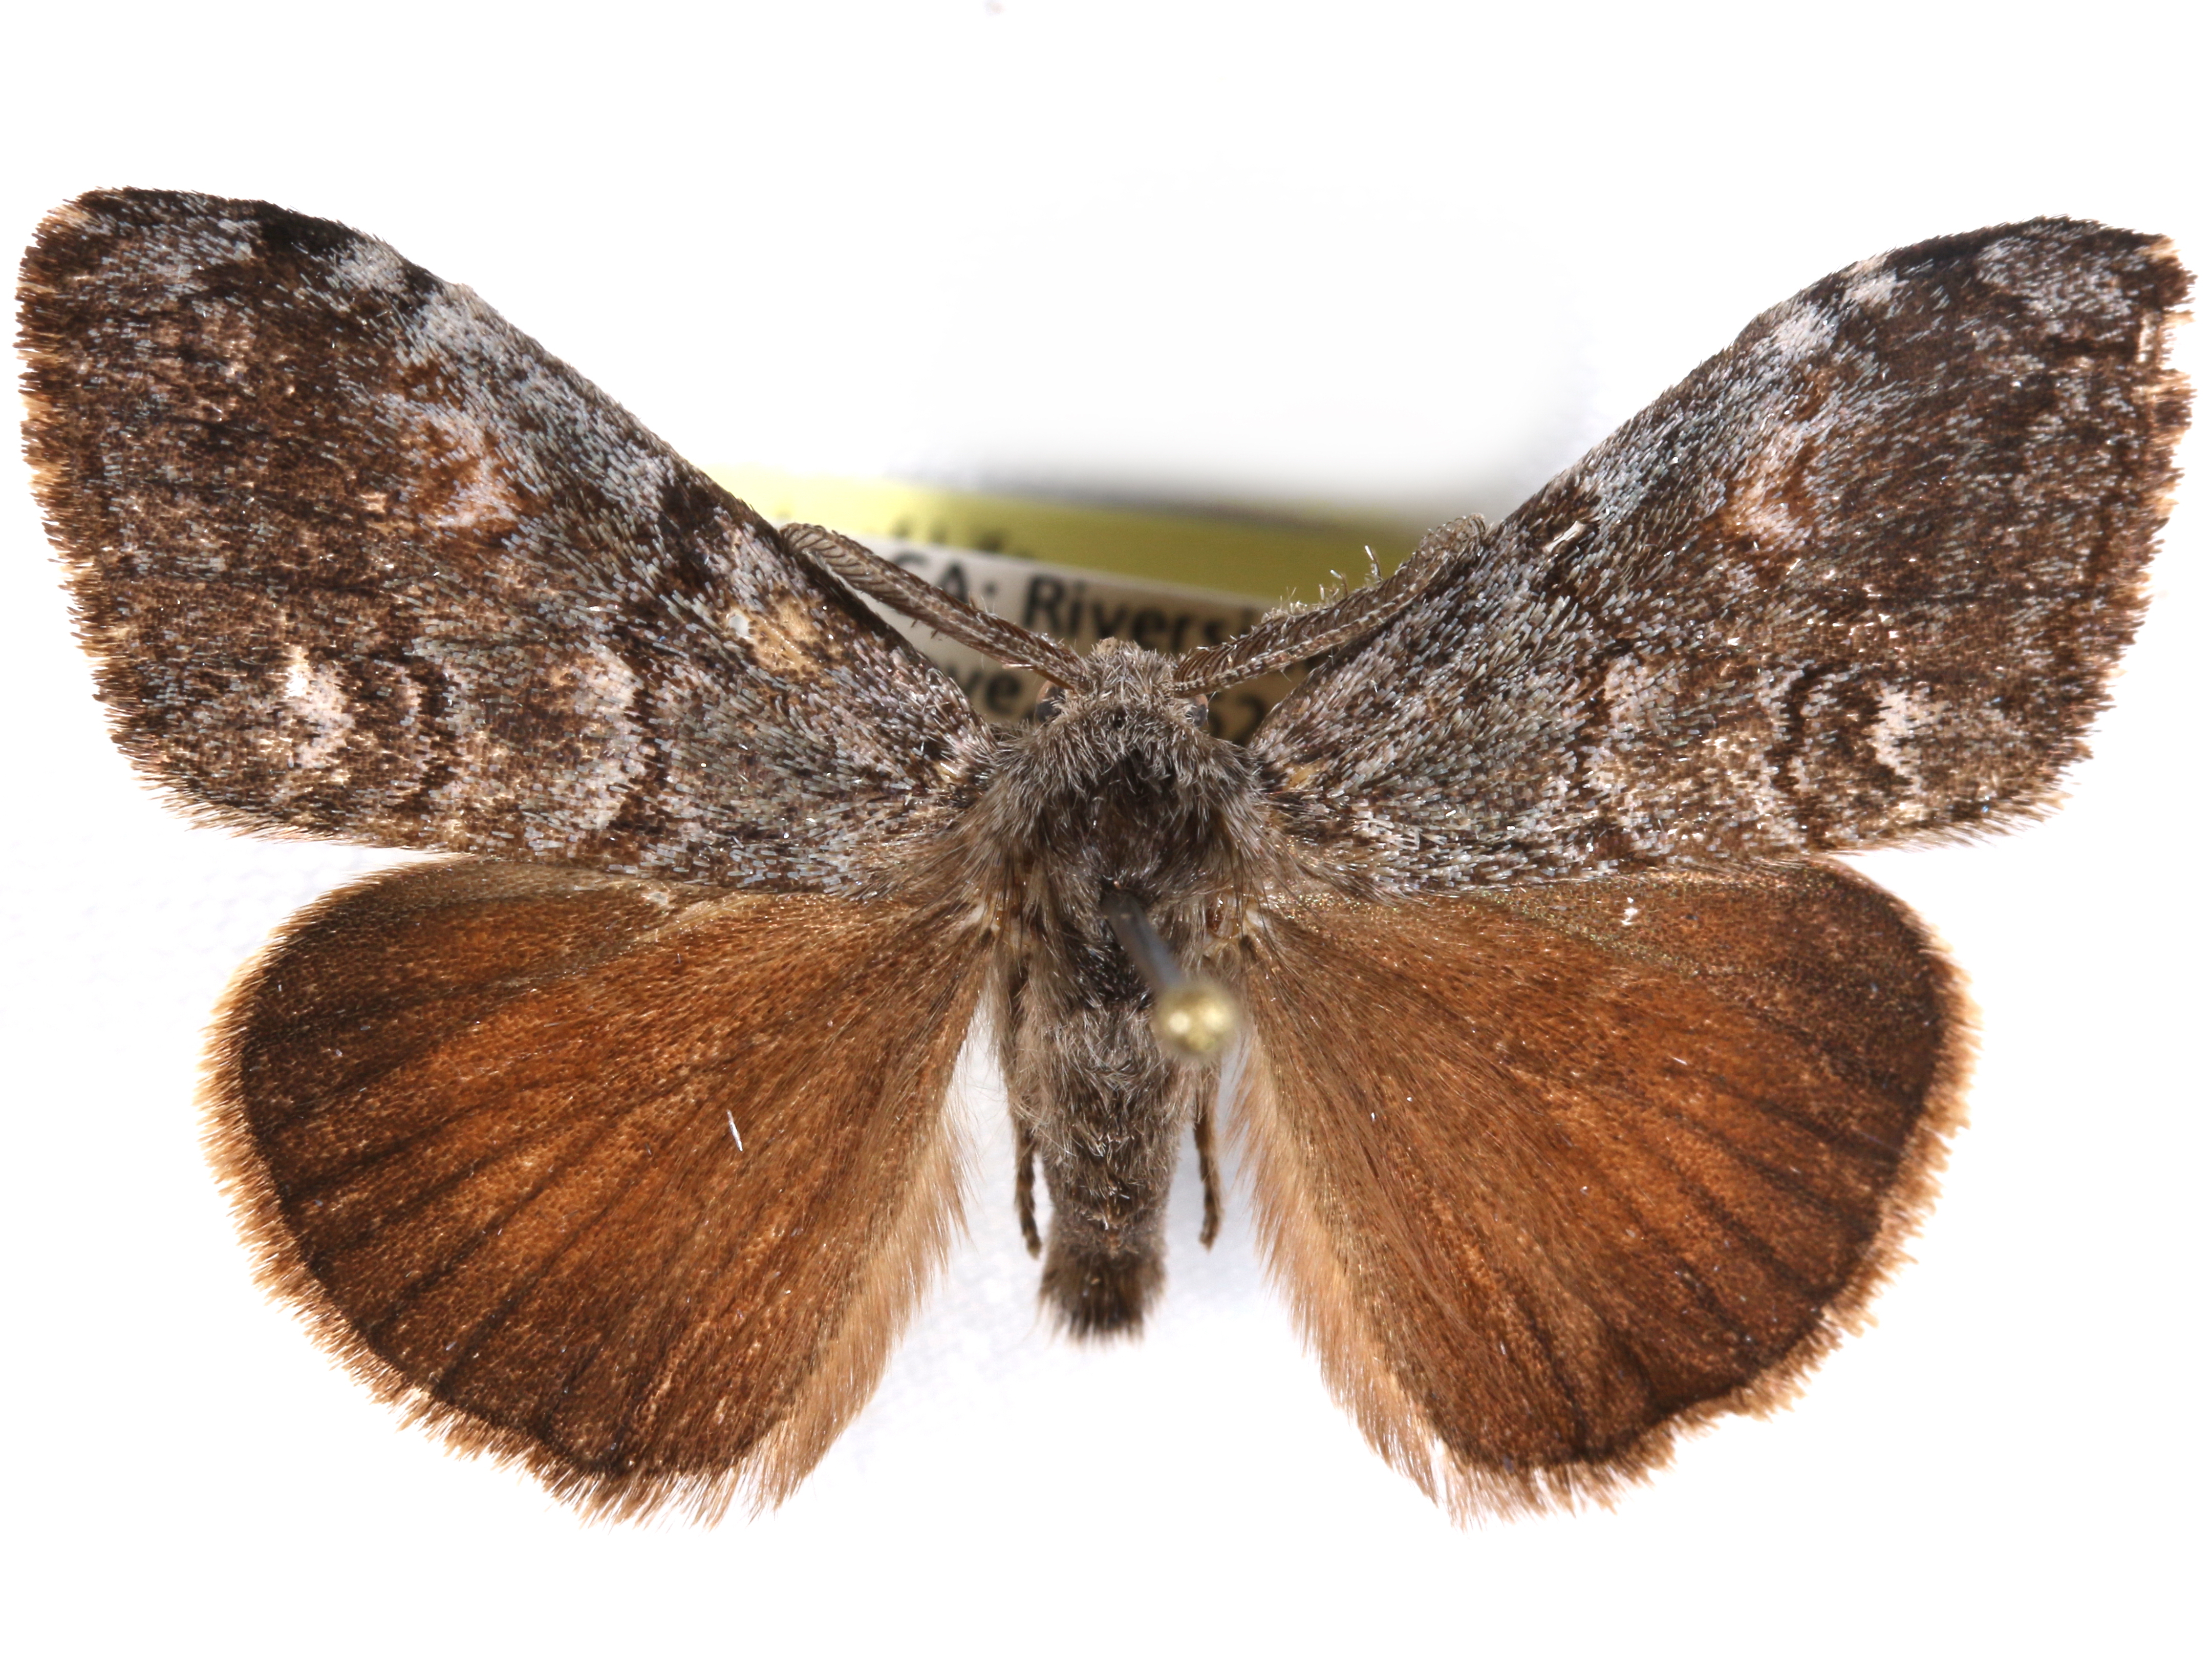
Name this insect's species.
Orgyia pseudotsugata
